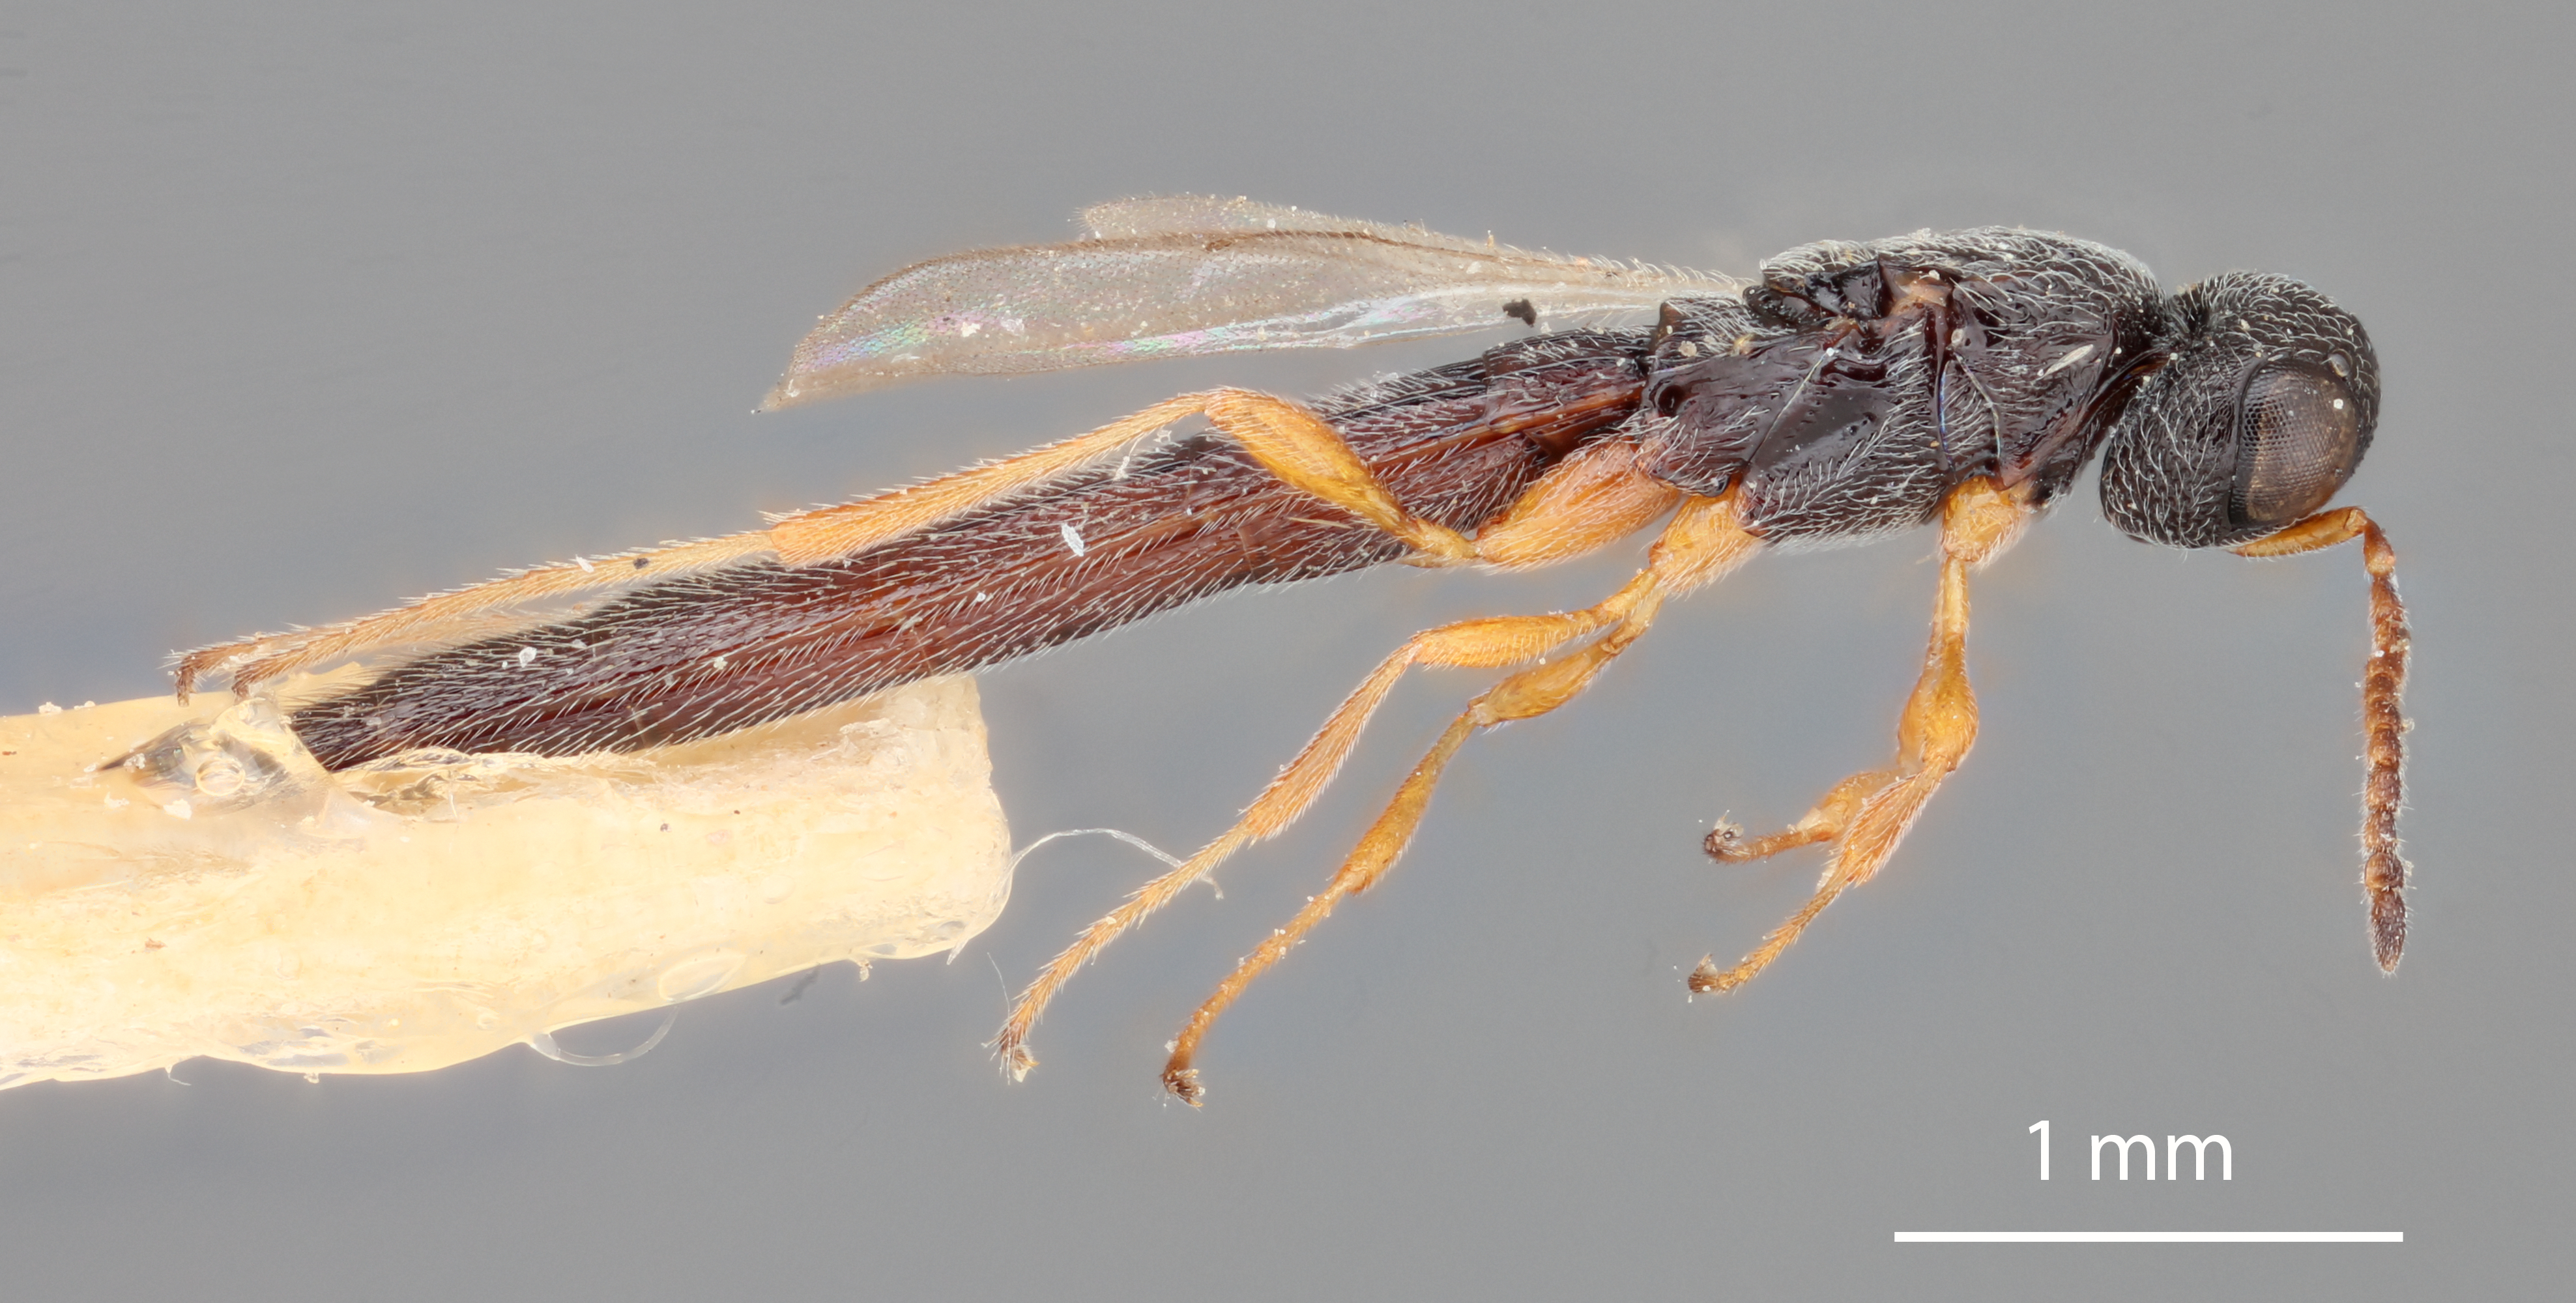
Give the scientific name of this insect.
Macroteleia lamba
